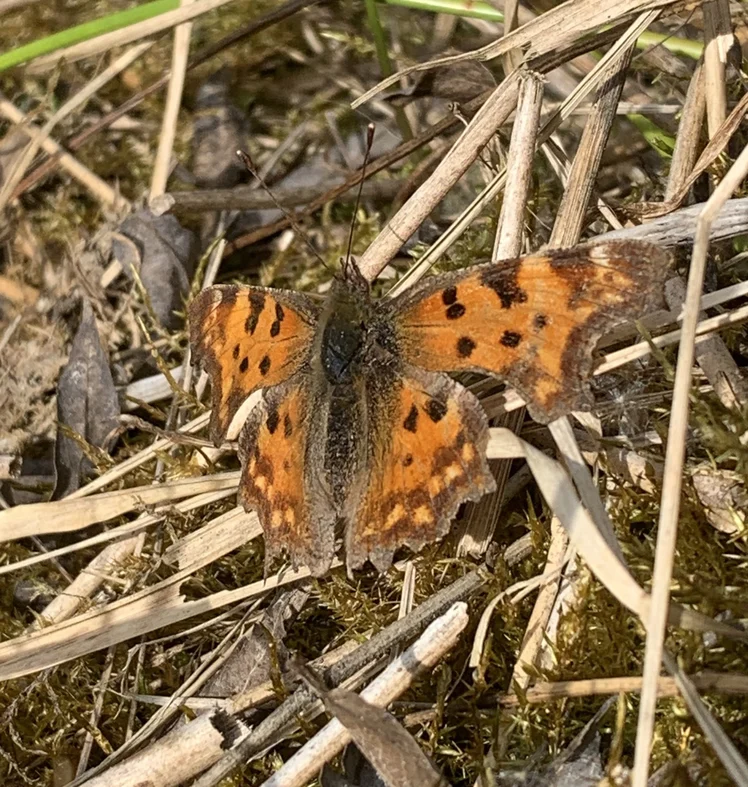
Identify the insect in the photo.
Polygonia c-album
